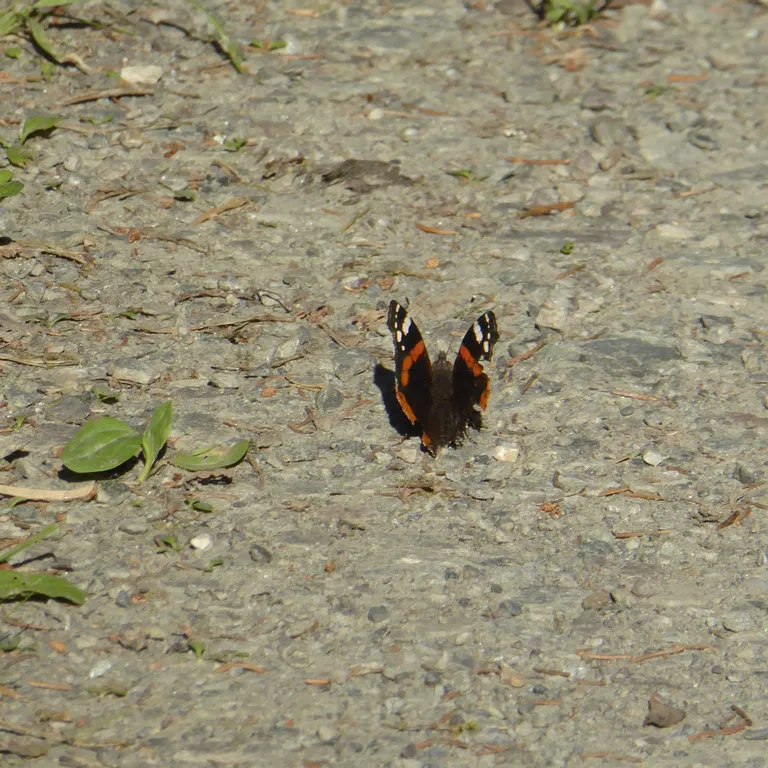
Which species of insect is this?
Vanessa atalanta
